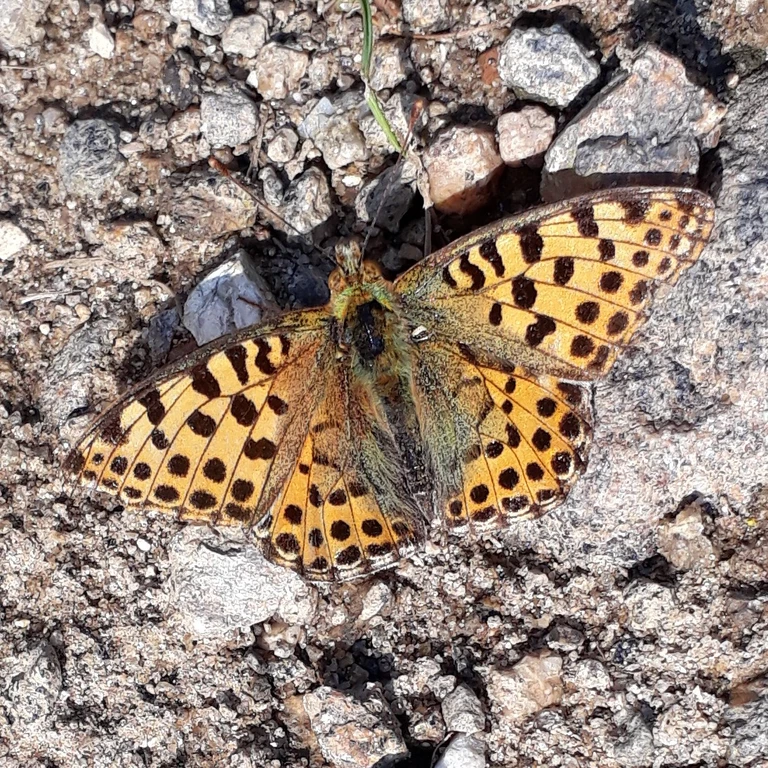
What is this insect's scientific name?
Issoria lathonia
